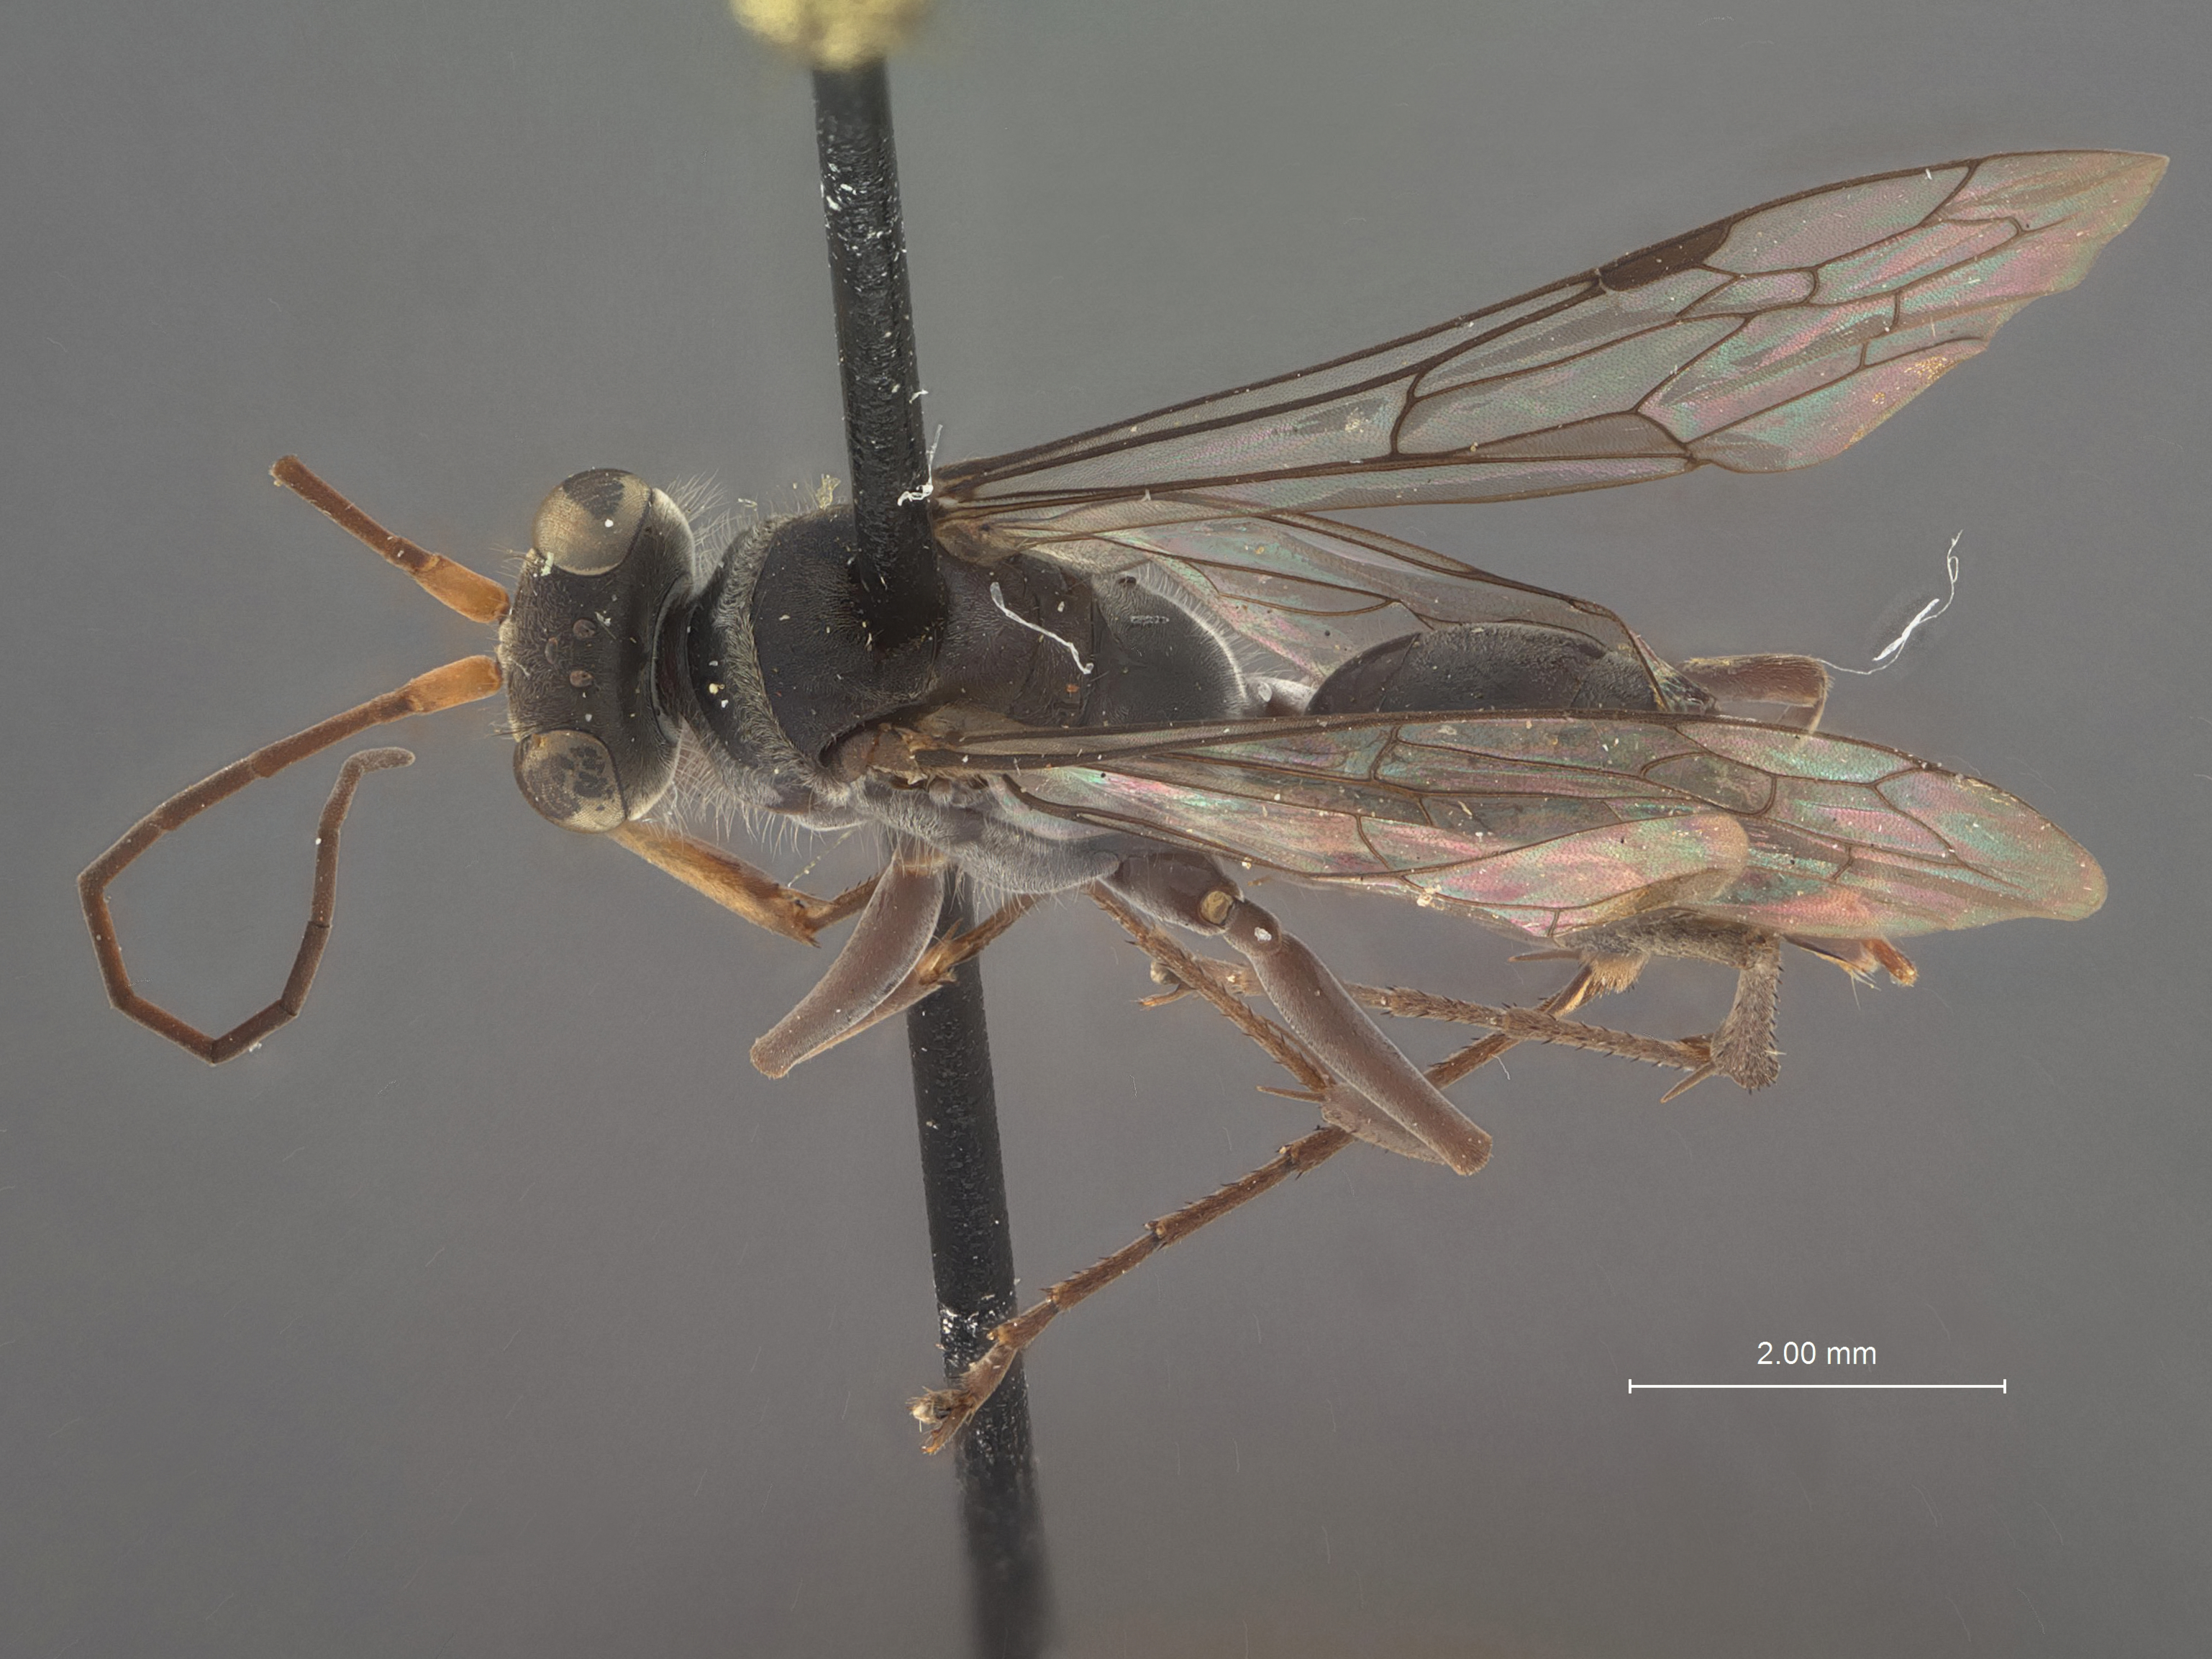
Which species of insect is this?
Ageniella insulivaga
